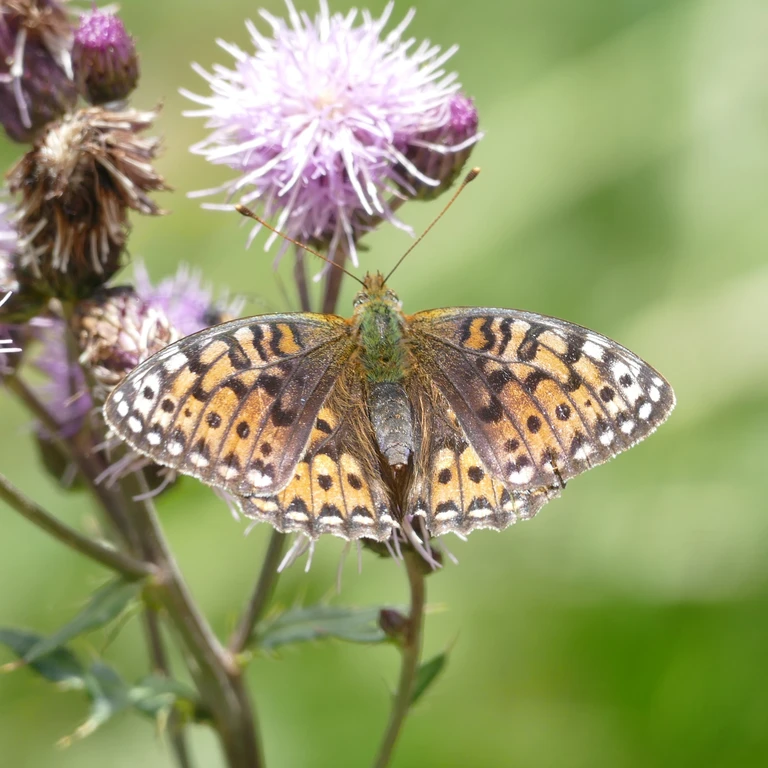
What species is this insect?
Speyeria aglaja
